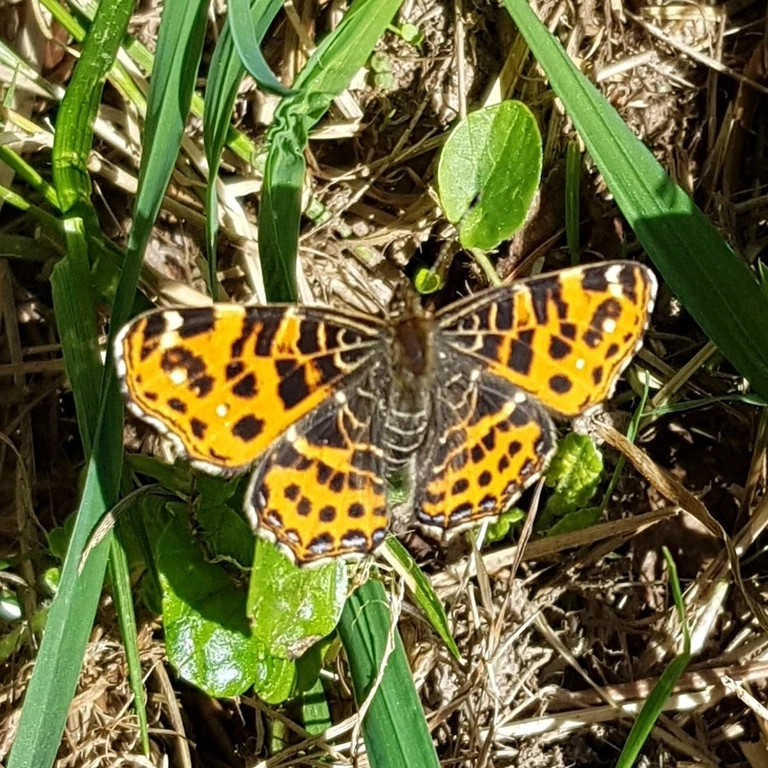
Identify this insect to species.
Araschnia levana
